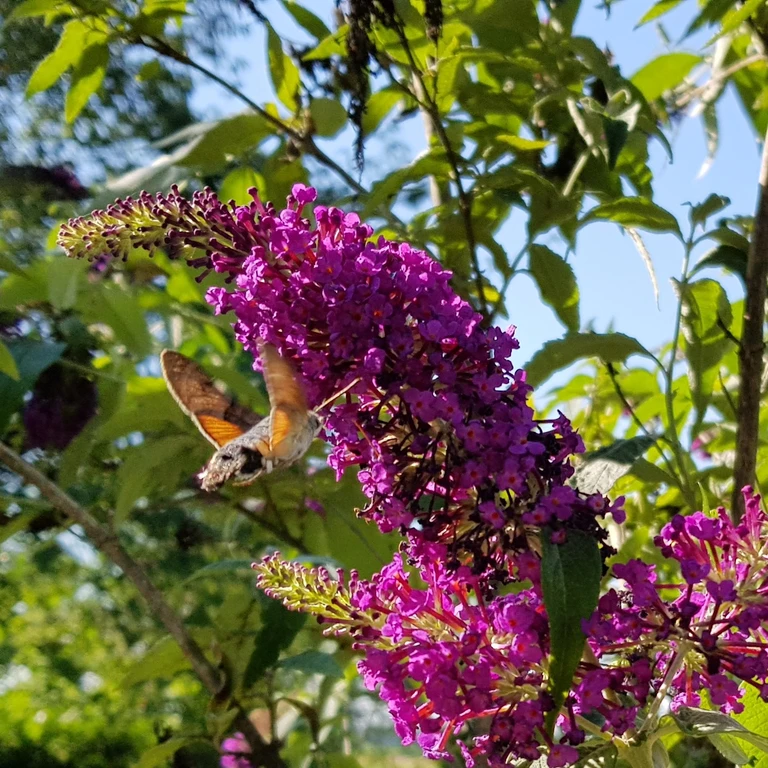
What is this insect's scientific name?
Macroglossum stellatarum
